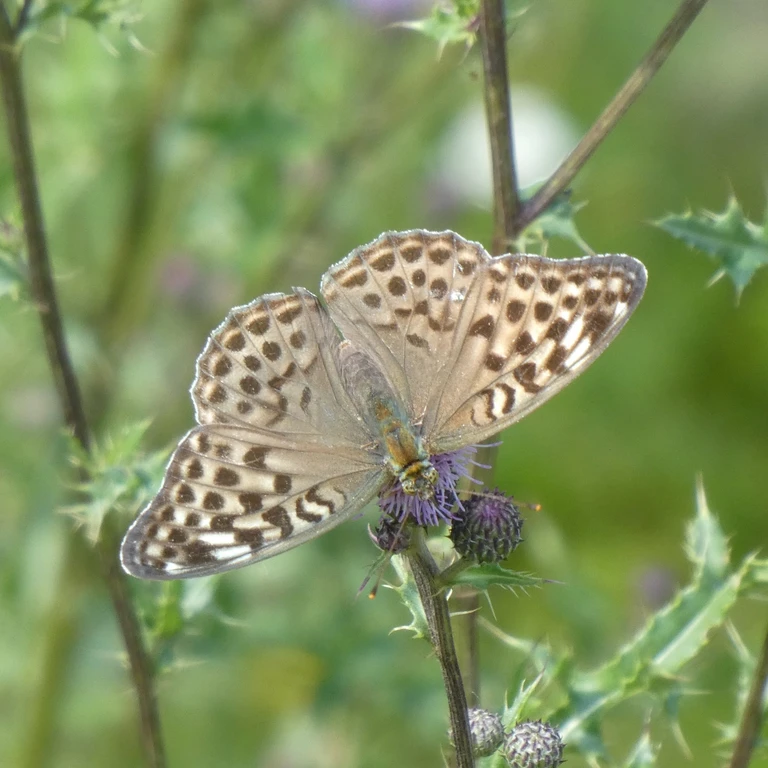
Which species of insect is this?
Argynnis paphia
